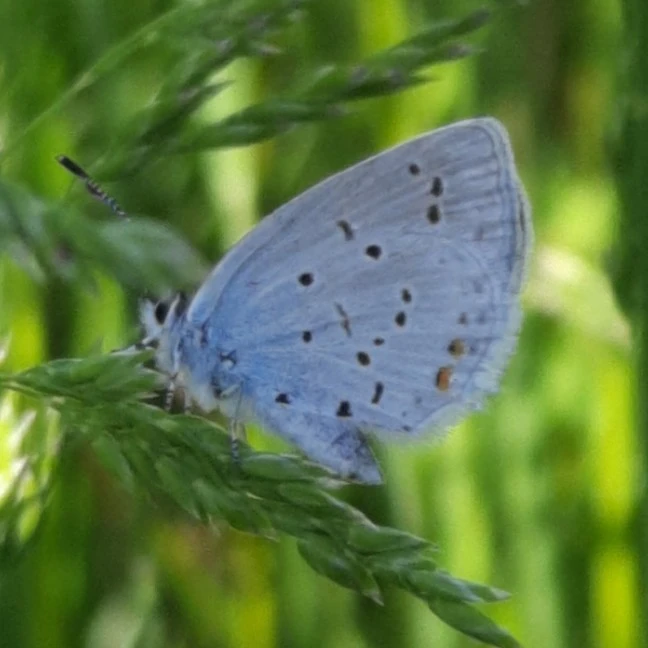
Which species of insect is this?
Cupido argiades (also Elkalyce argiades)
